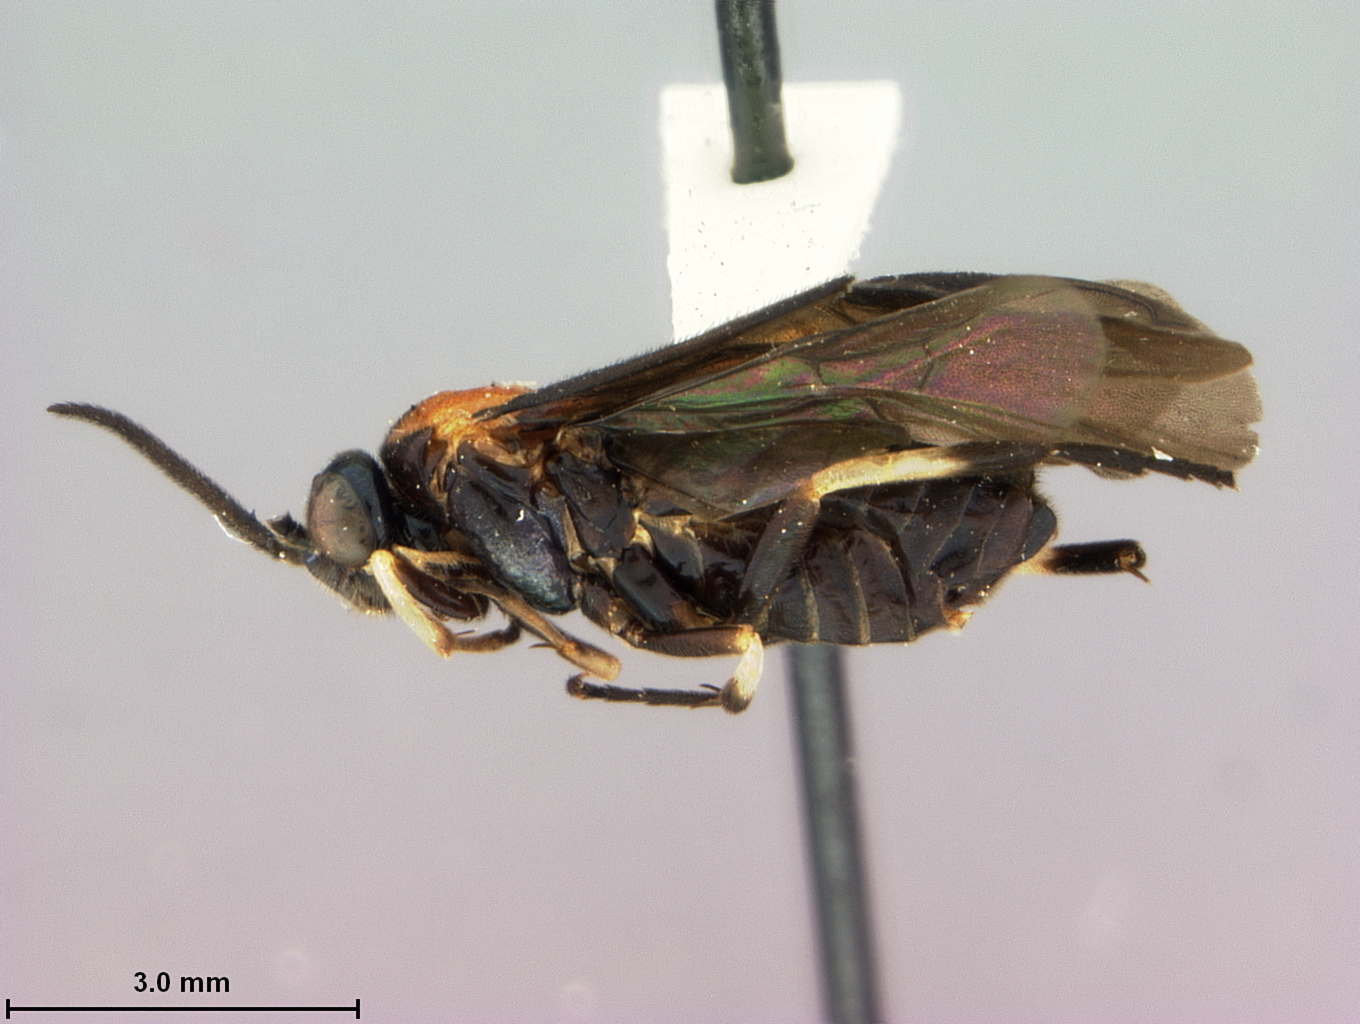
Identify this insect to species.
Hemidianeura quidra
